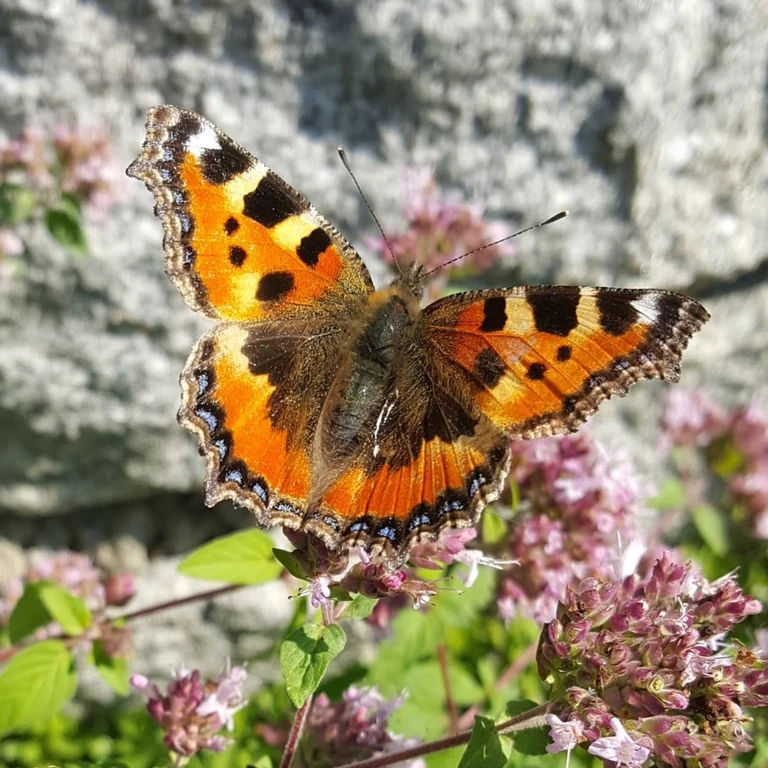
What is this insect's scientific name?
Aglais urticae
